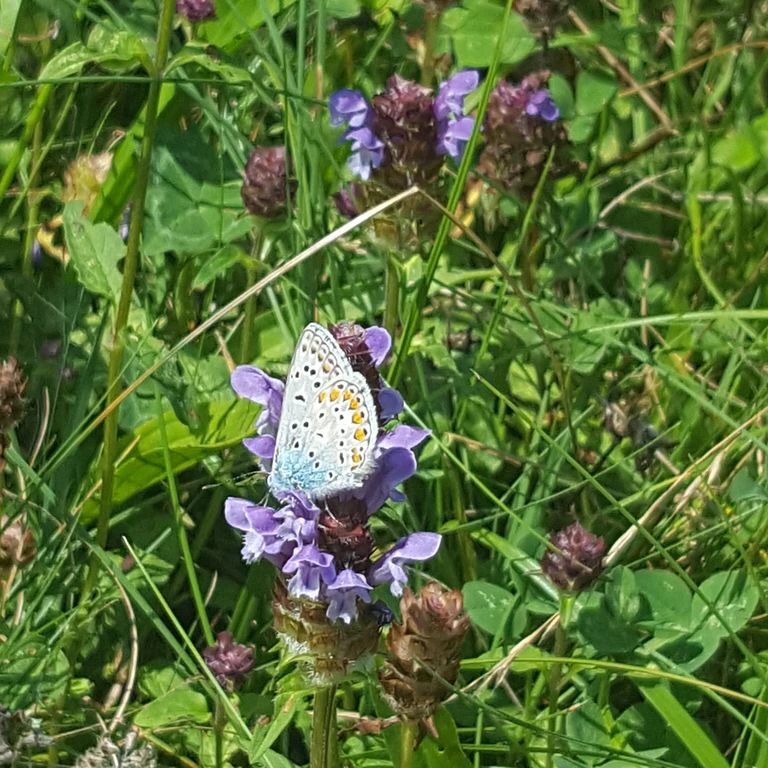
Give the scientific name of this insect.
Polyommatus icarus
